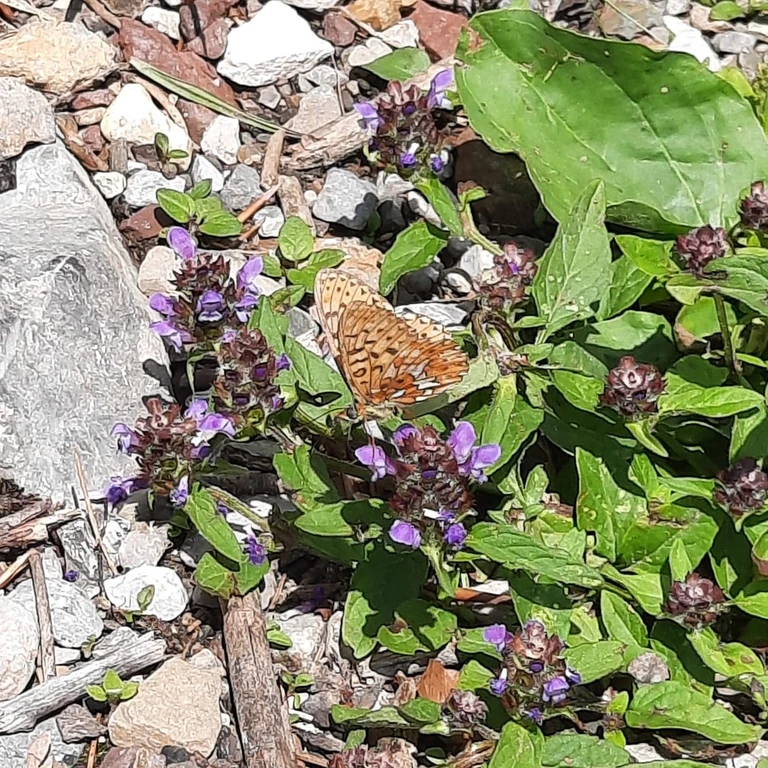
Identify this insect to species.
Boloria euphrosyne (also Clossiana euphrosyne)
